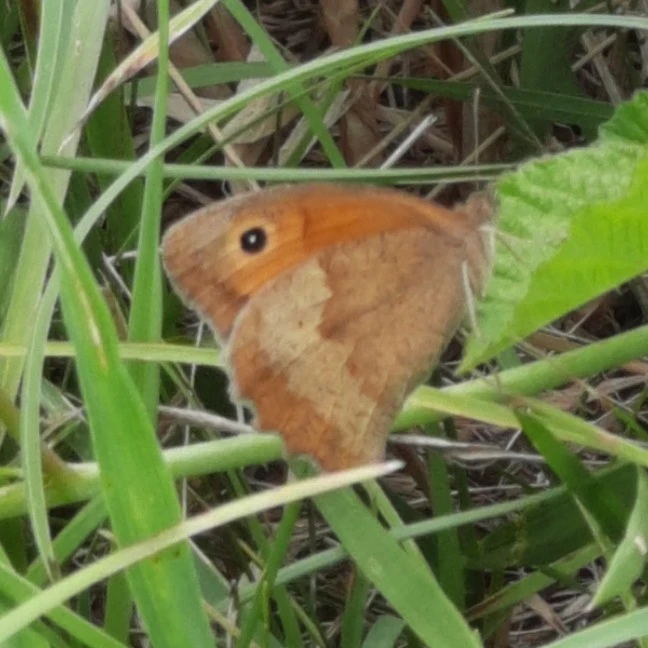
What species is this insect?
Maniola jurtina
